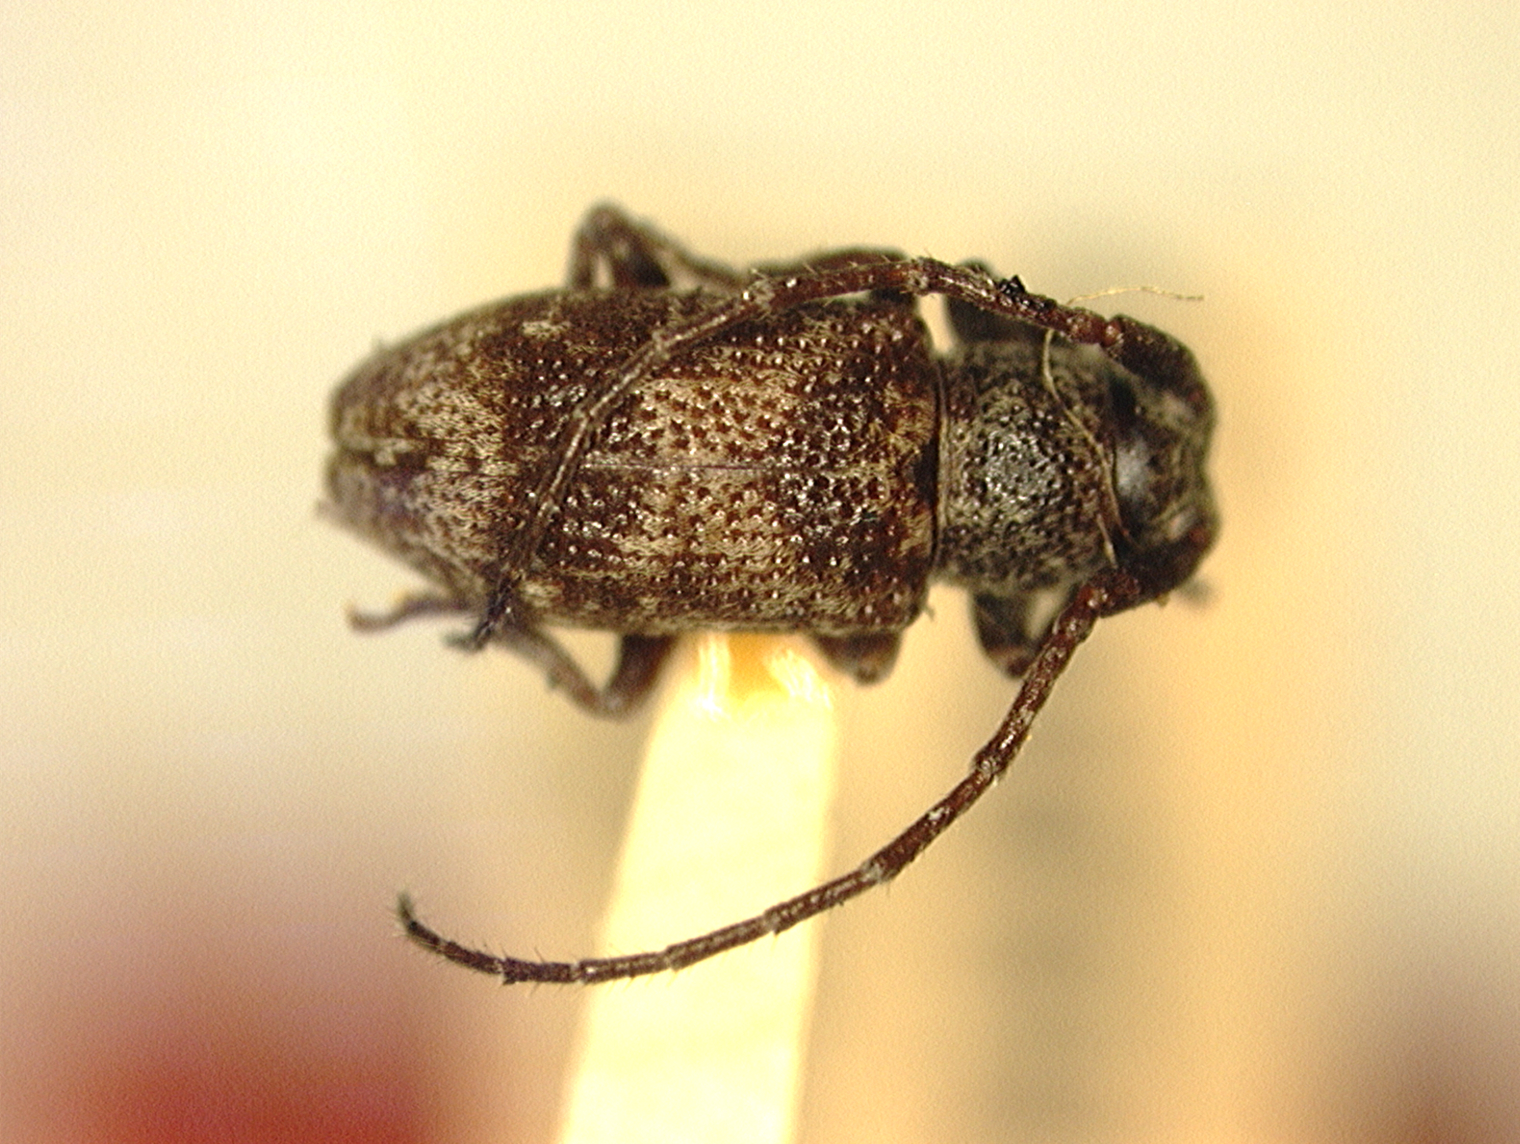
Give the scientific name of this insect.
Ropica robusta
